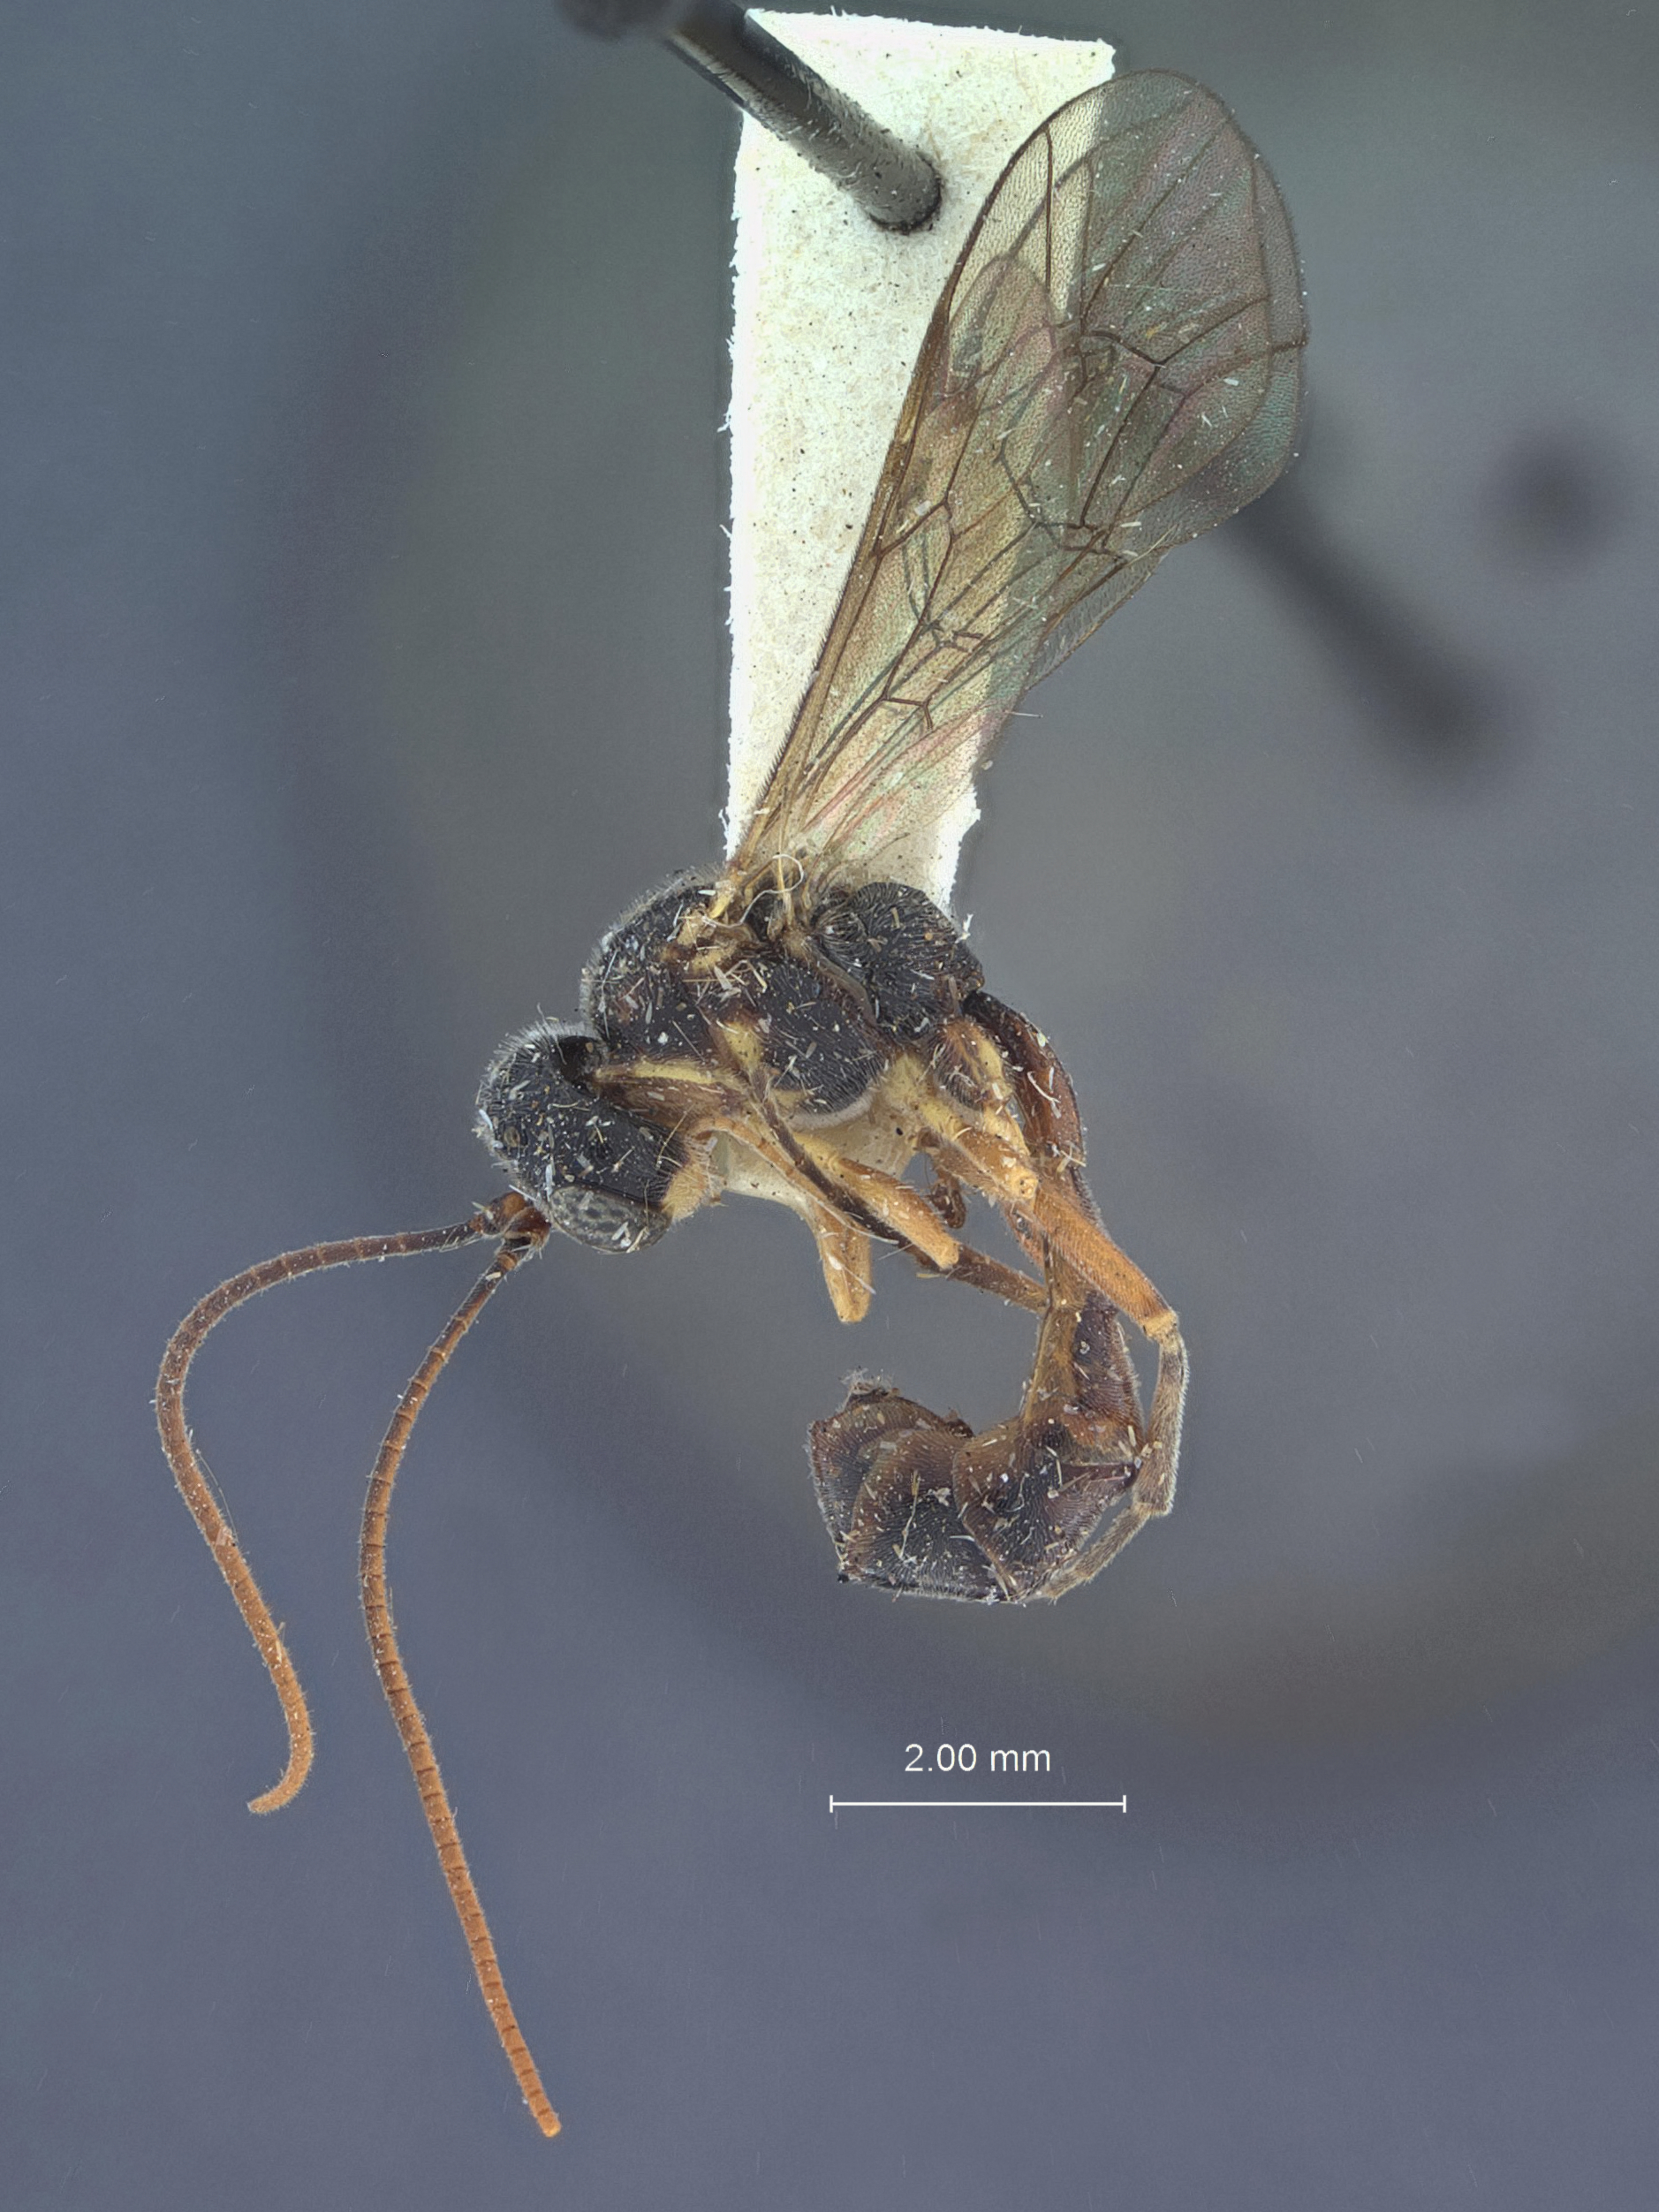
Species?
Rhimphalea erythrogastra
